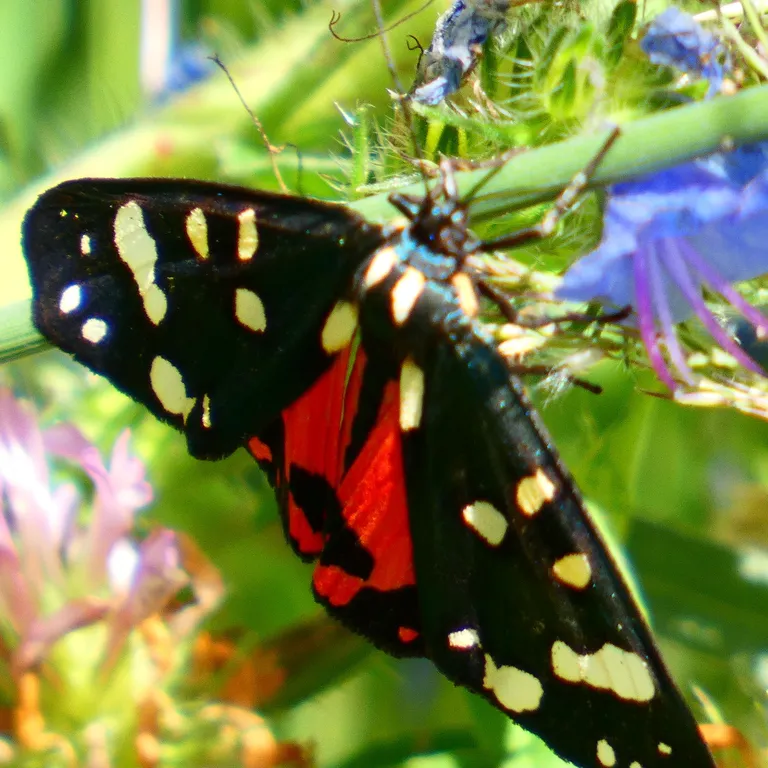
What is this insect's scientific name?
Callimorpha dominula
